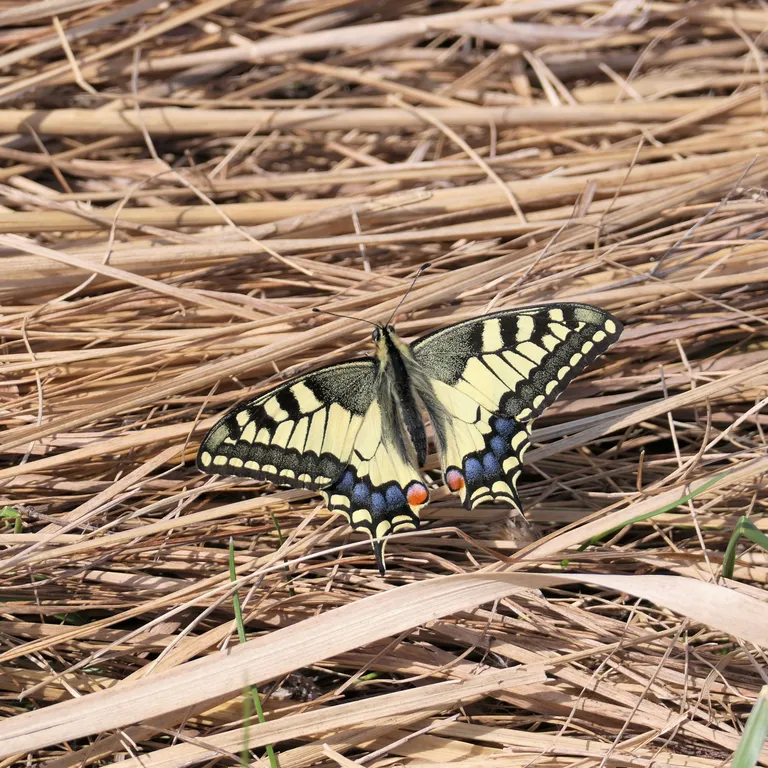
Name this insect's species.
Papilio machaon
